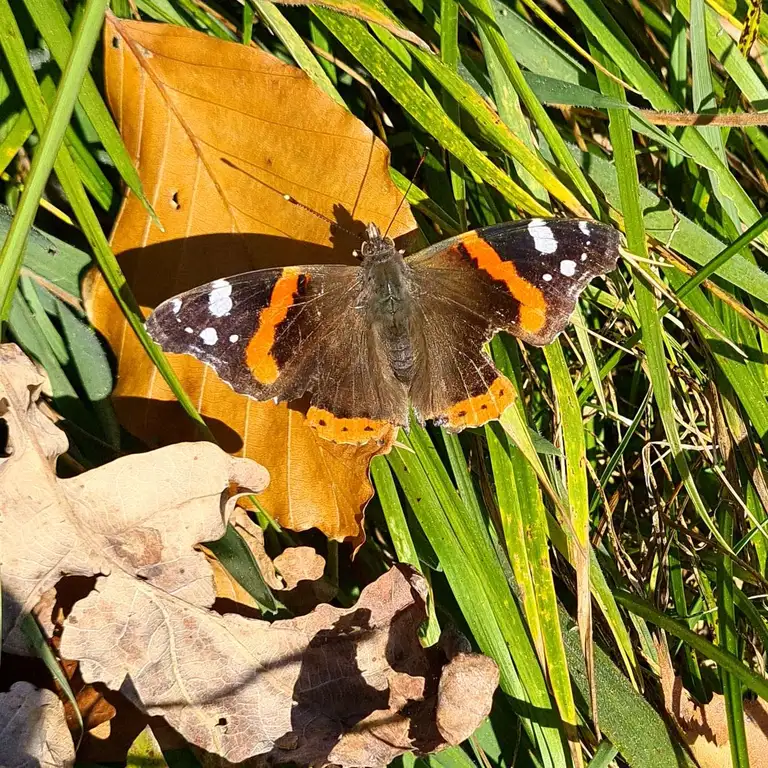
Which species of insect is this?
Vanessa atalanta
